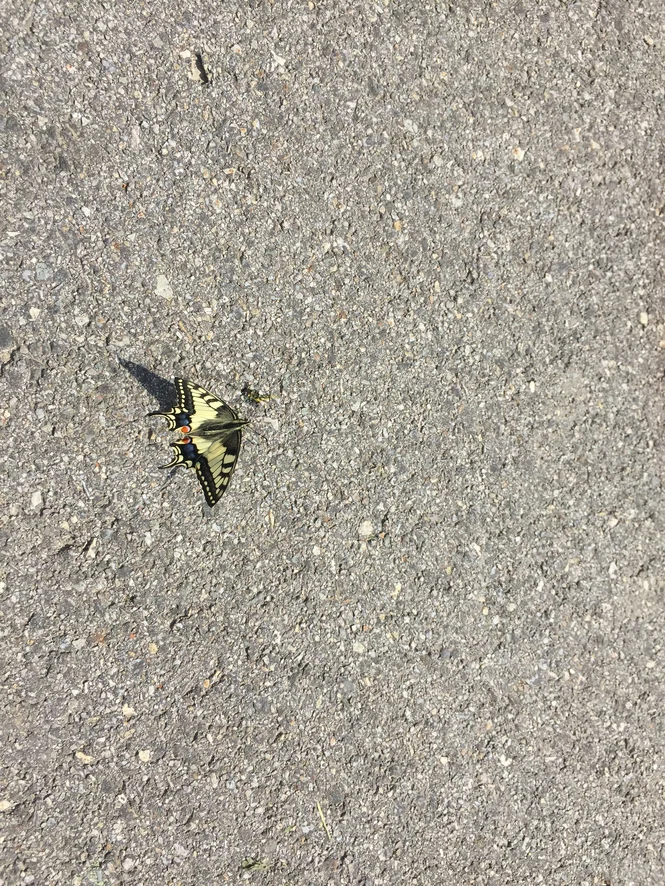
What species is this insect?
Papilio machaon
